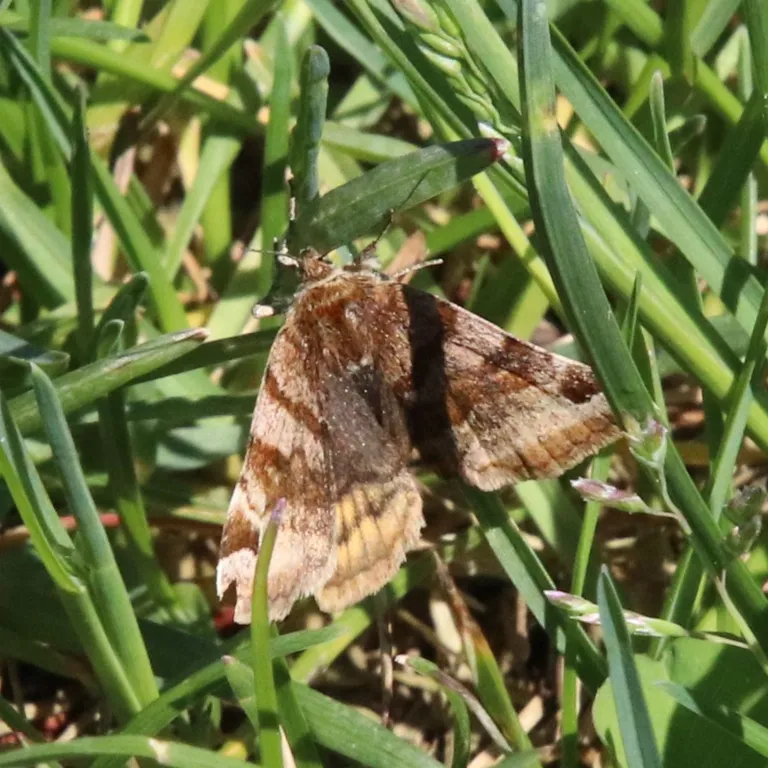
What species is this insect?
Euclidia glyphica
